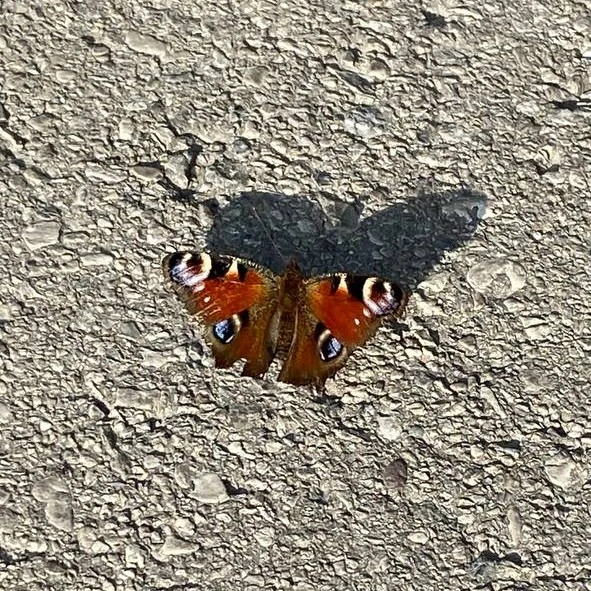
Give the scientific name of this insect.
Aglais io
